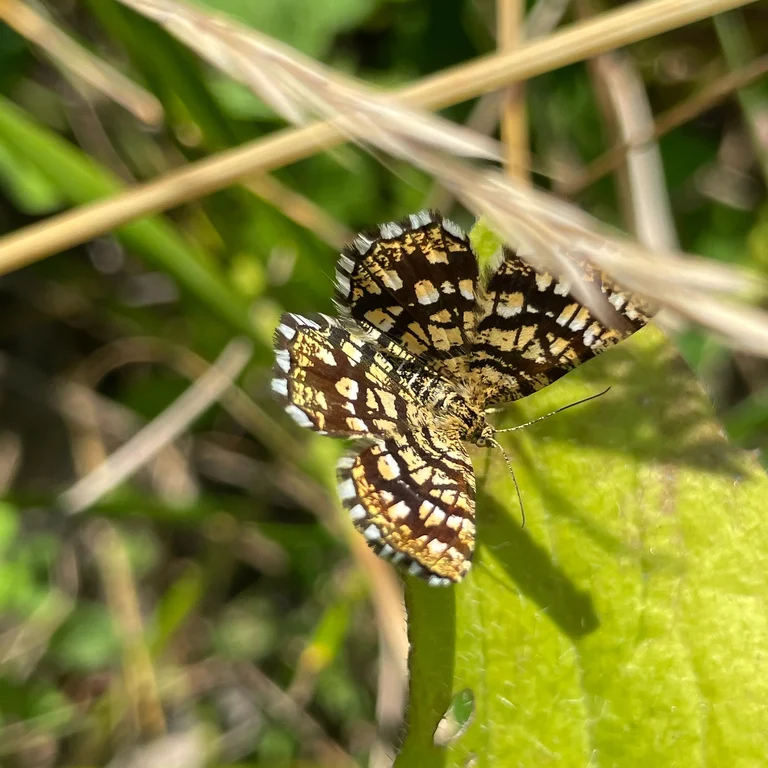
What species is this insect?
Chiasmia clathrata
